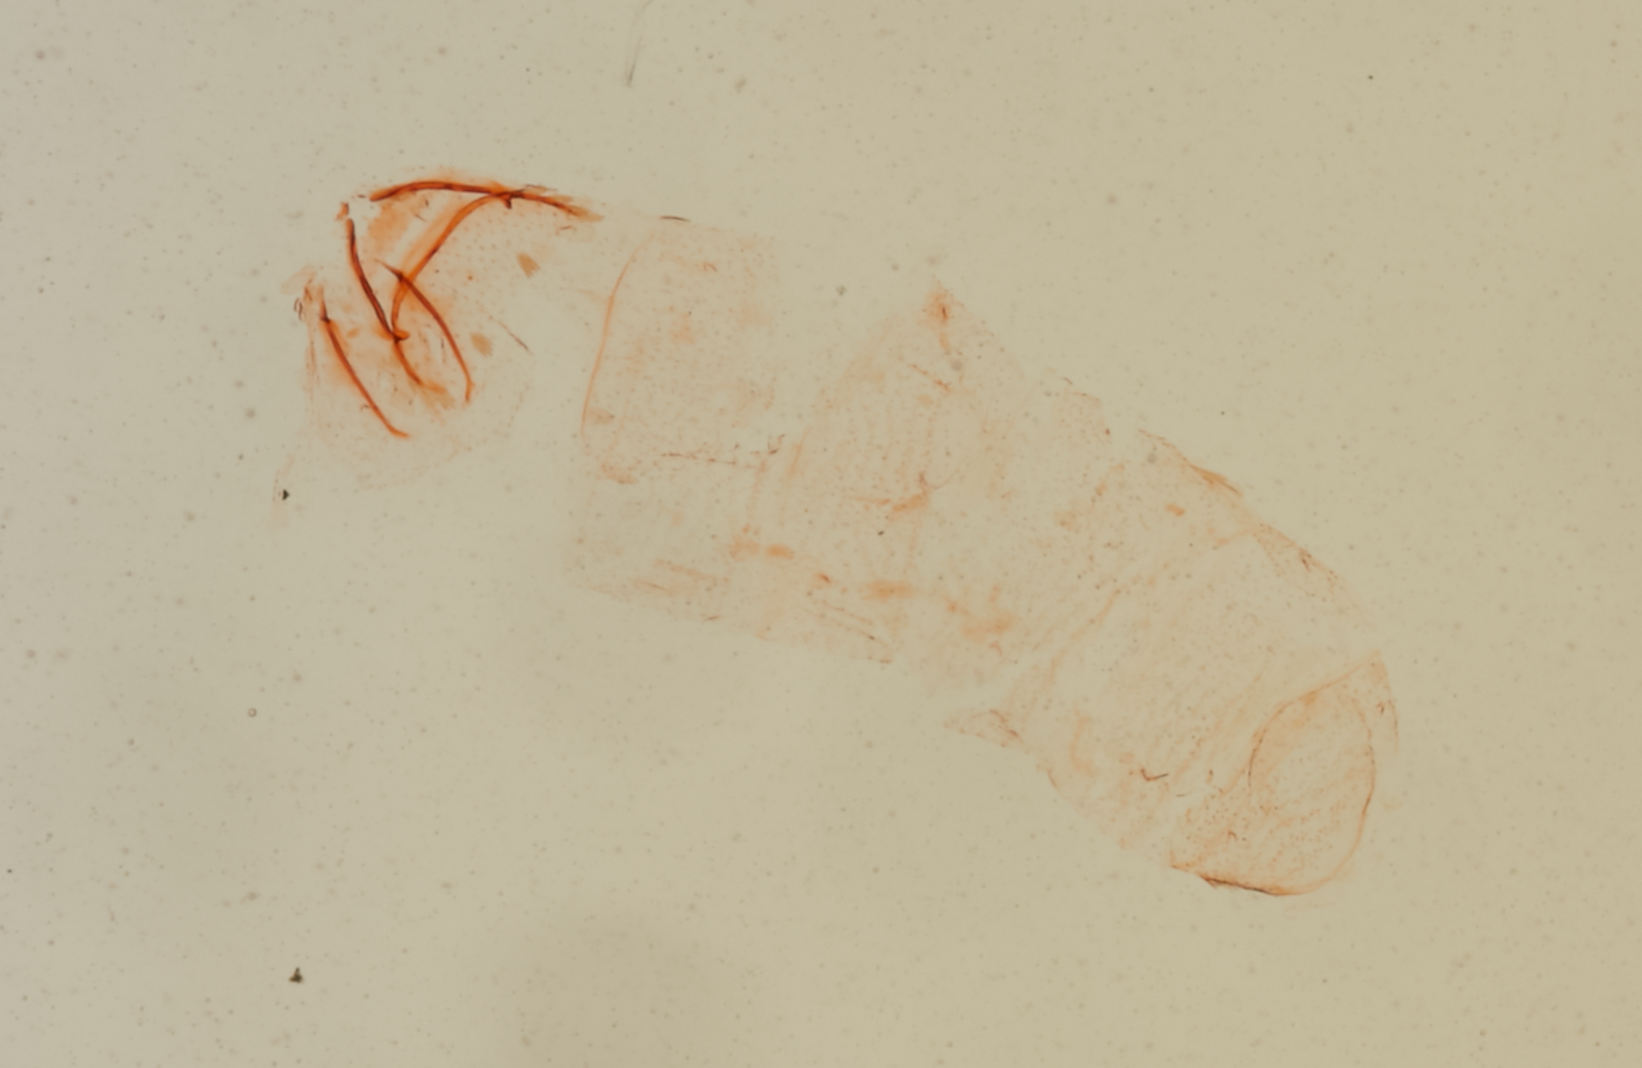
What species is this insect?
Herlinda phaeoxantha
